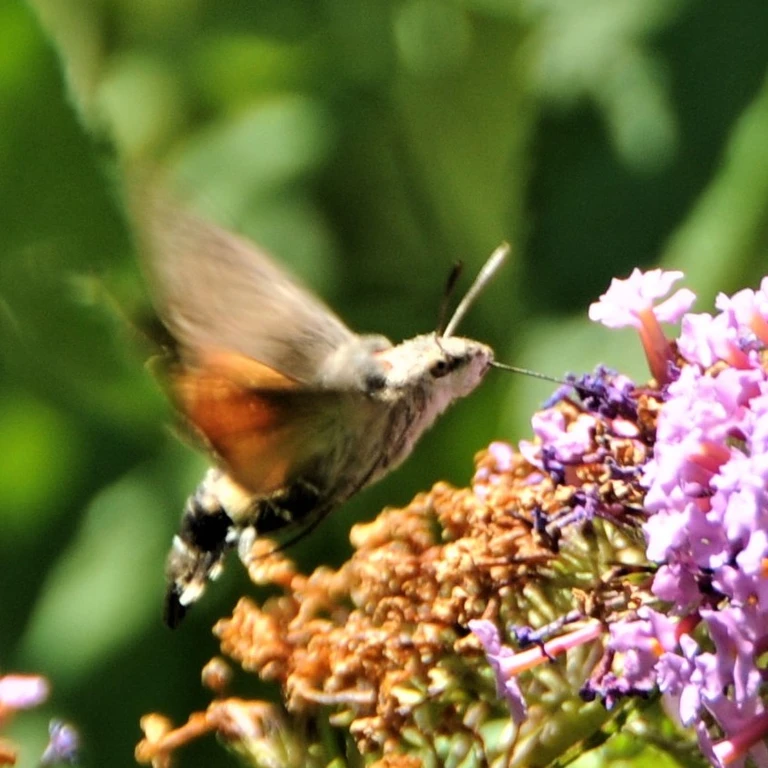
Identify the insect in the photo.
Macroglossum stellatarum
